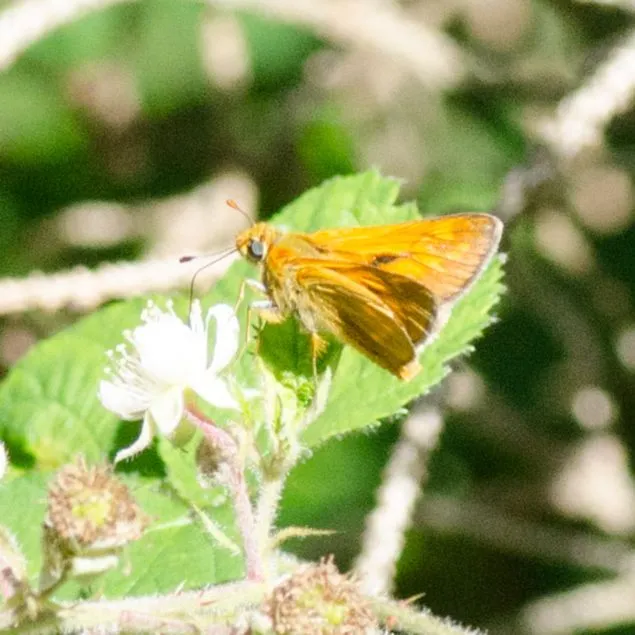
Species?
Ochlodes sylvanus (also Ochlodes venata)
